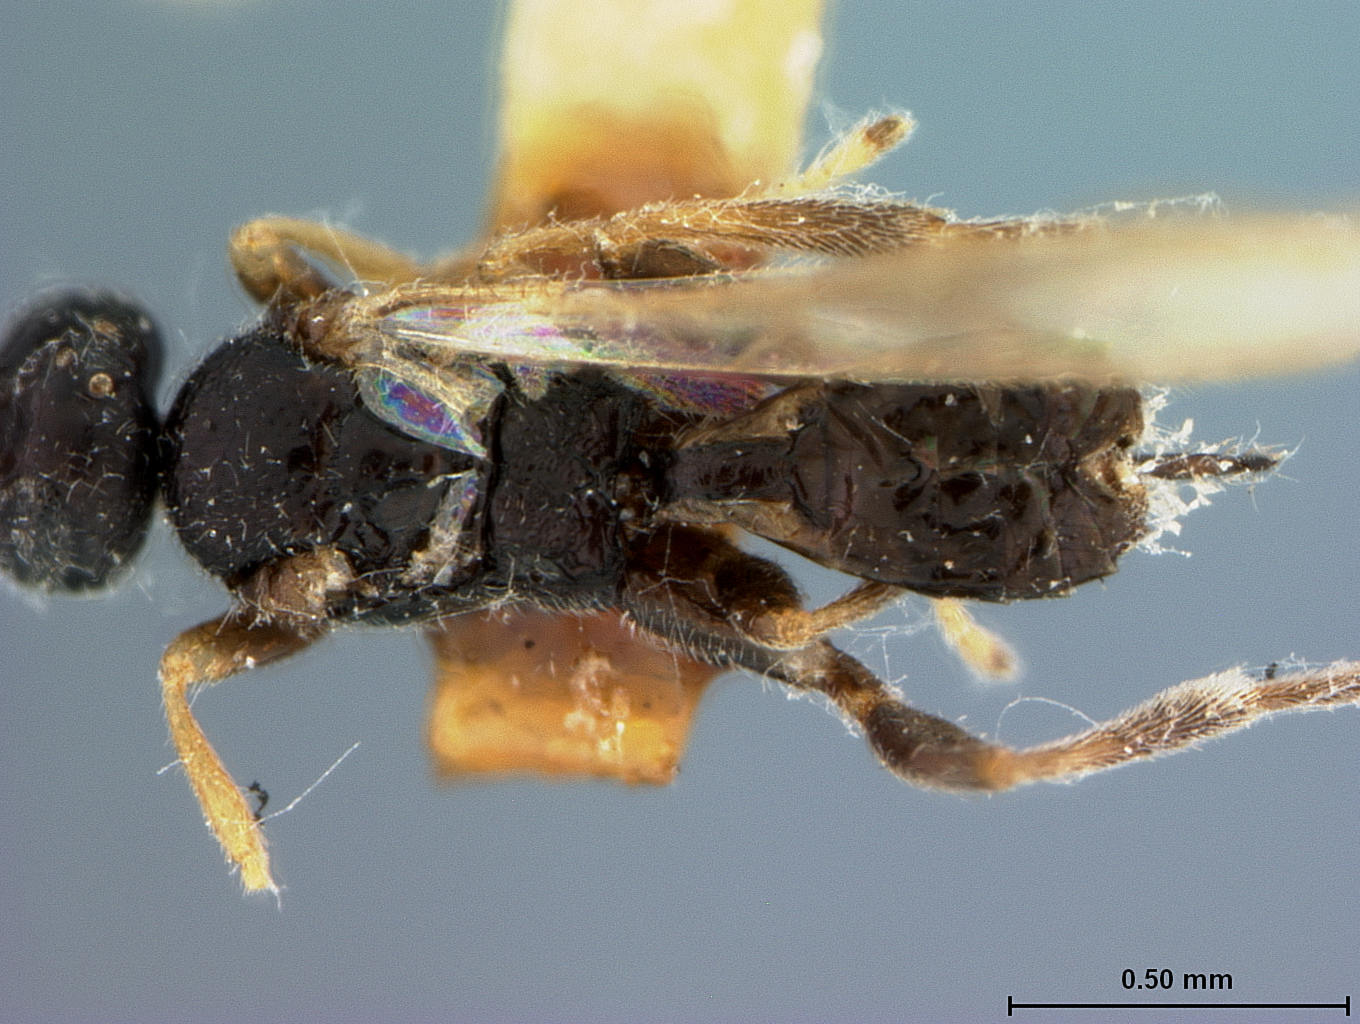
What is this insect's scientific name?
Apanteles angustibasis
